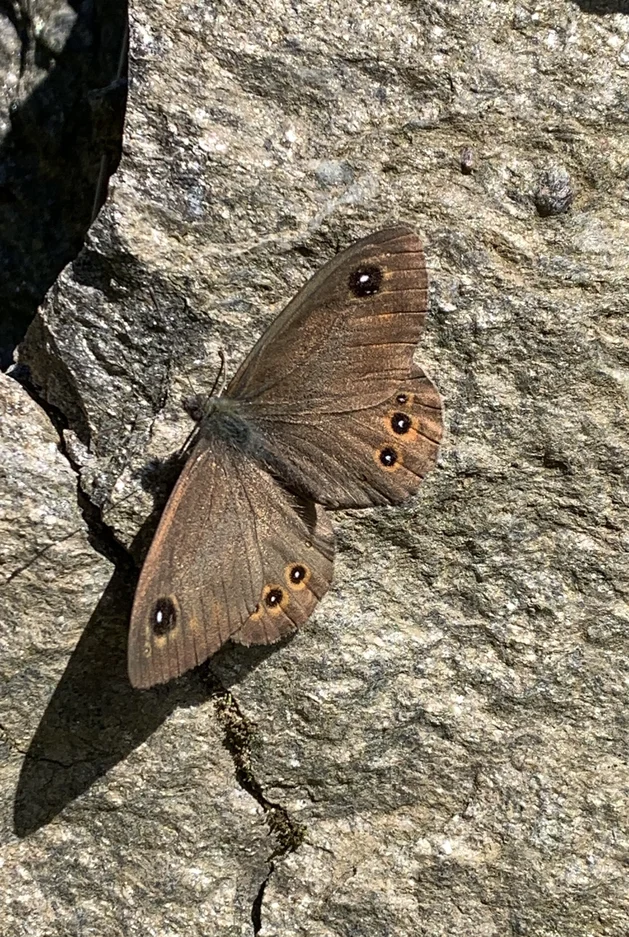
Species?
Lasiommata maera (also Pararge maera)
